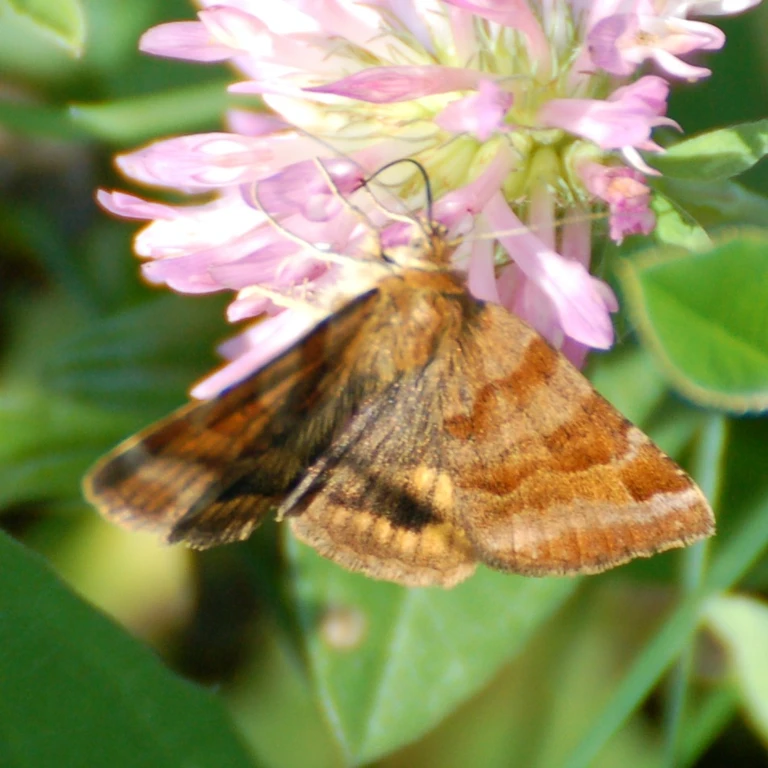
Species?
Euclidia glyphica
